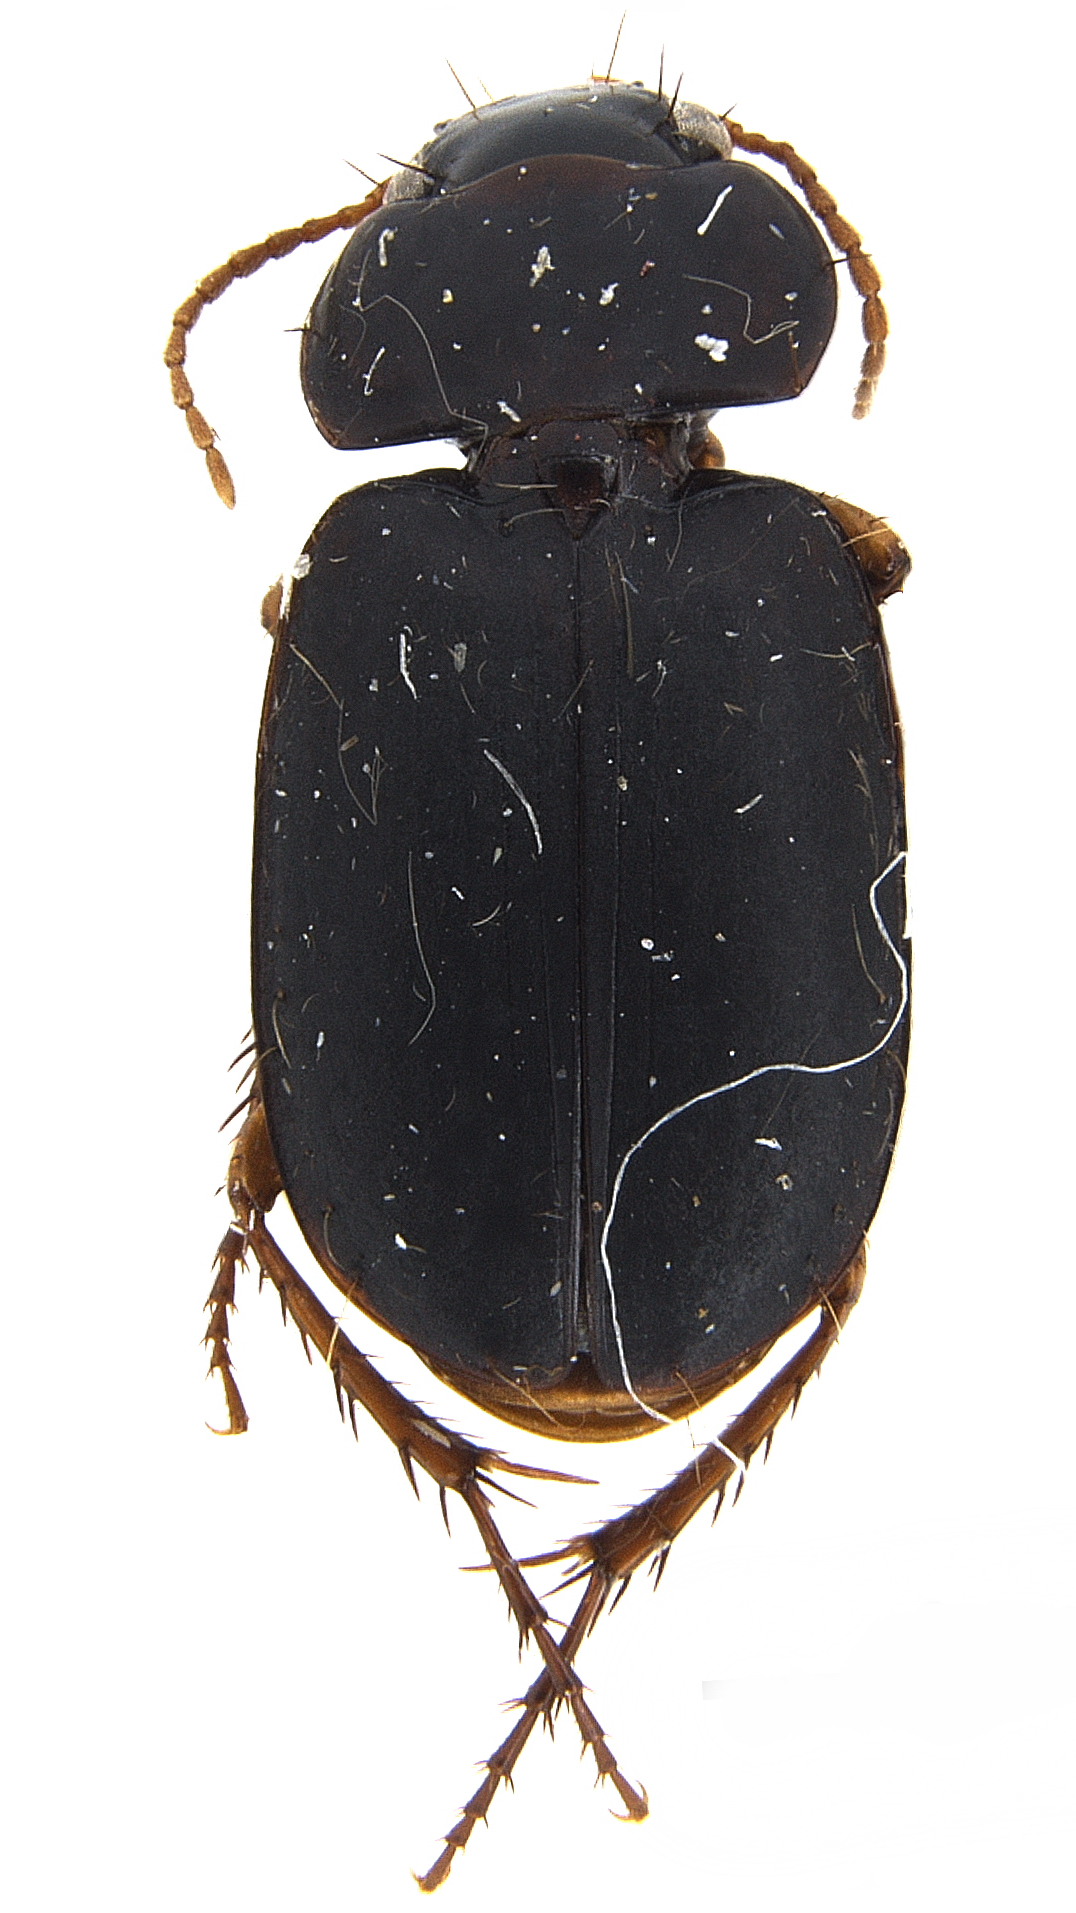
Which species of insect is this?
Aephnidius opaculus
